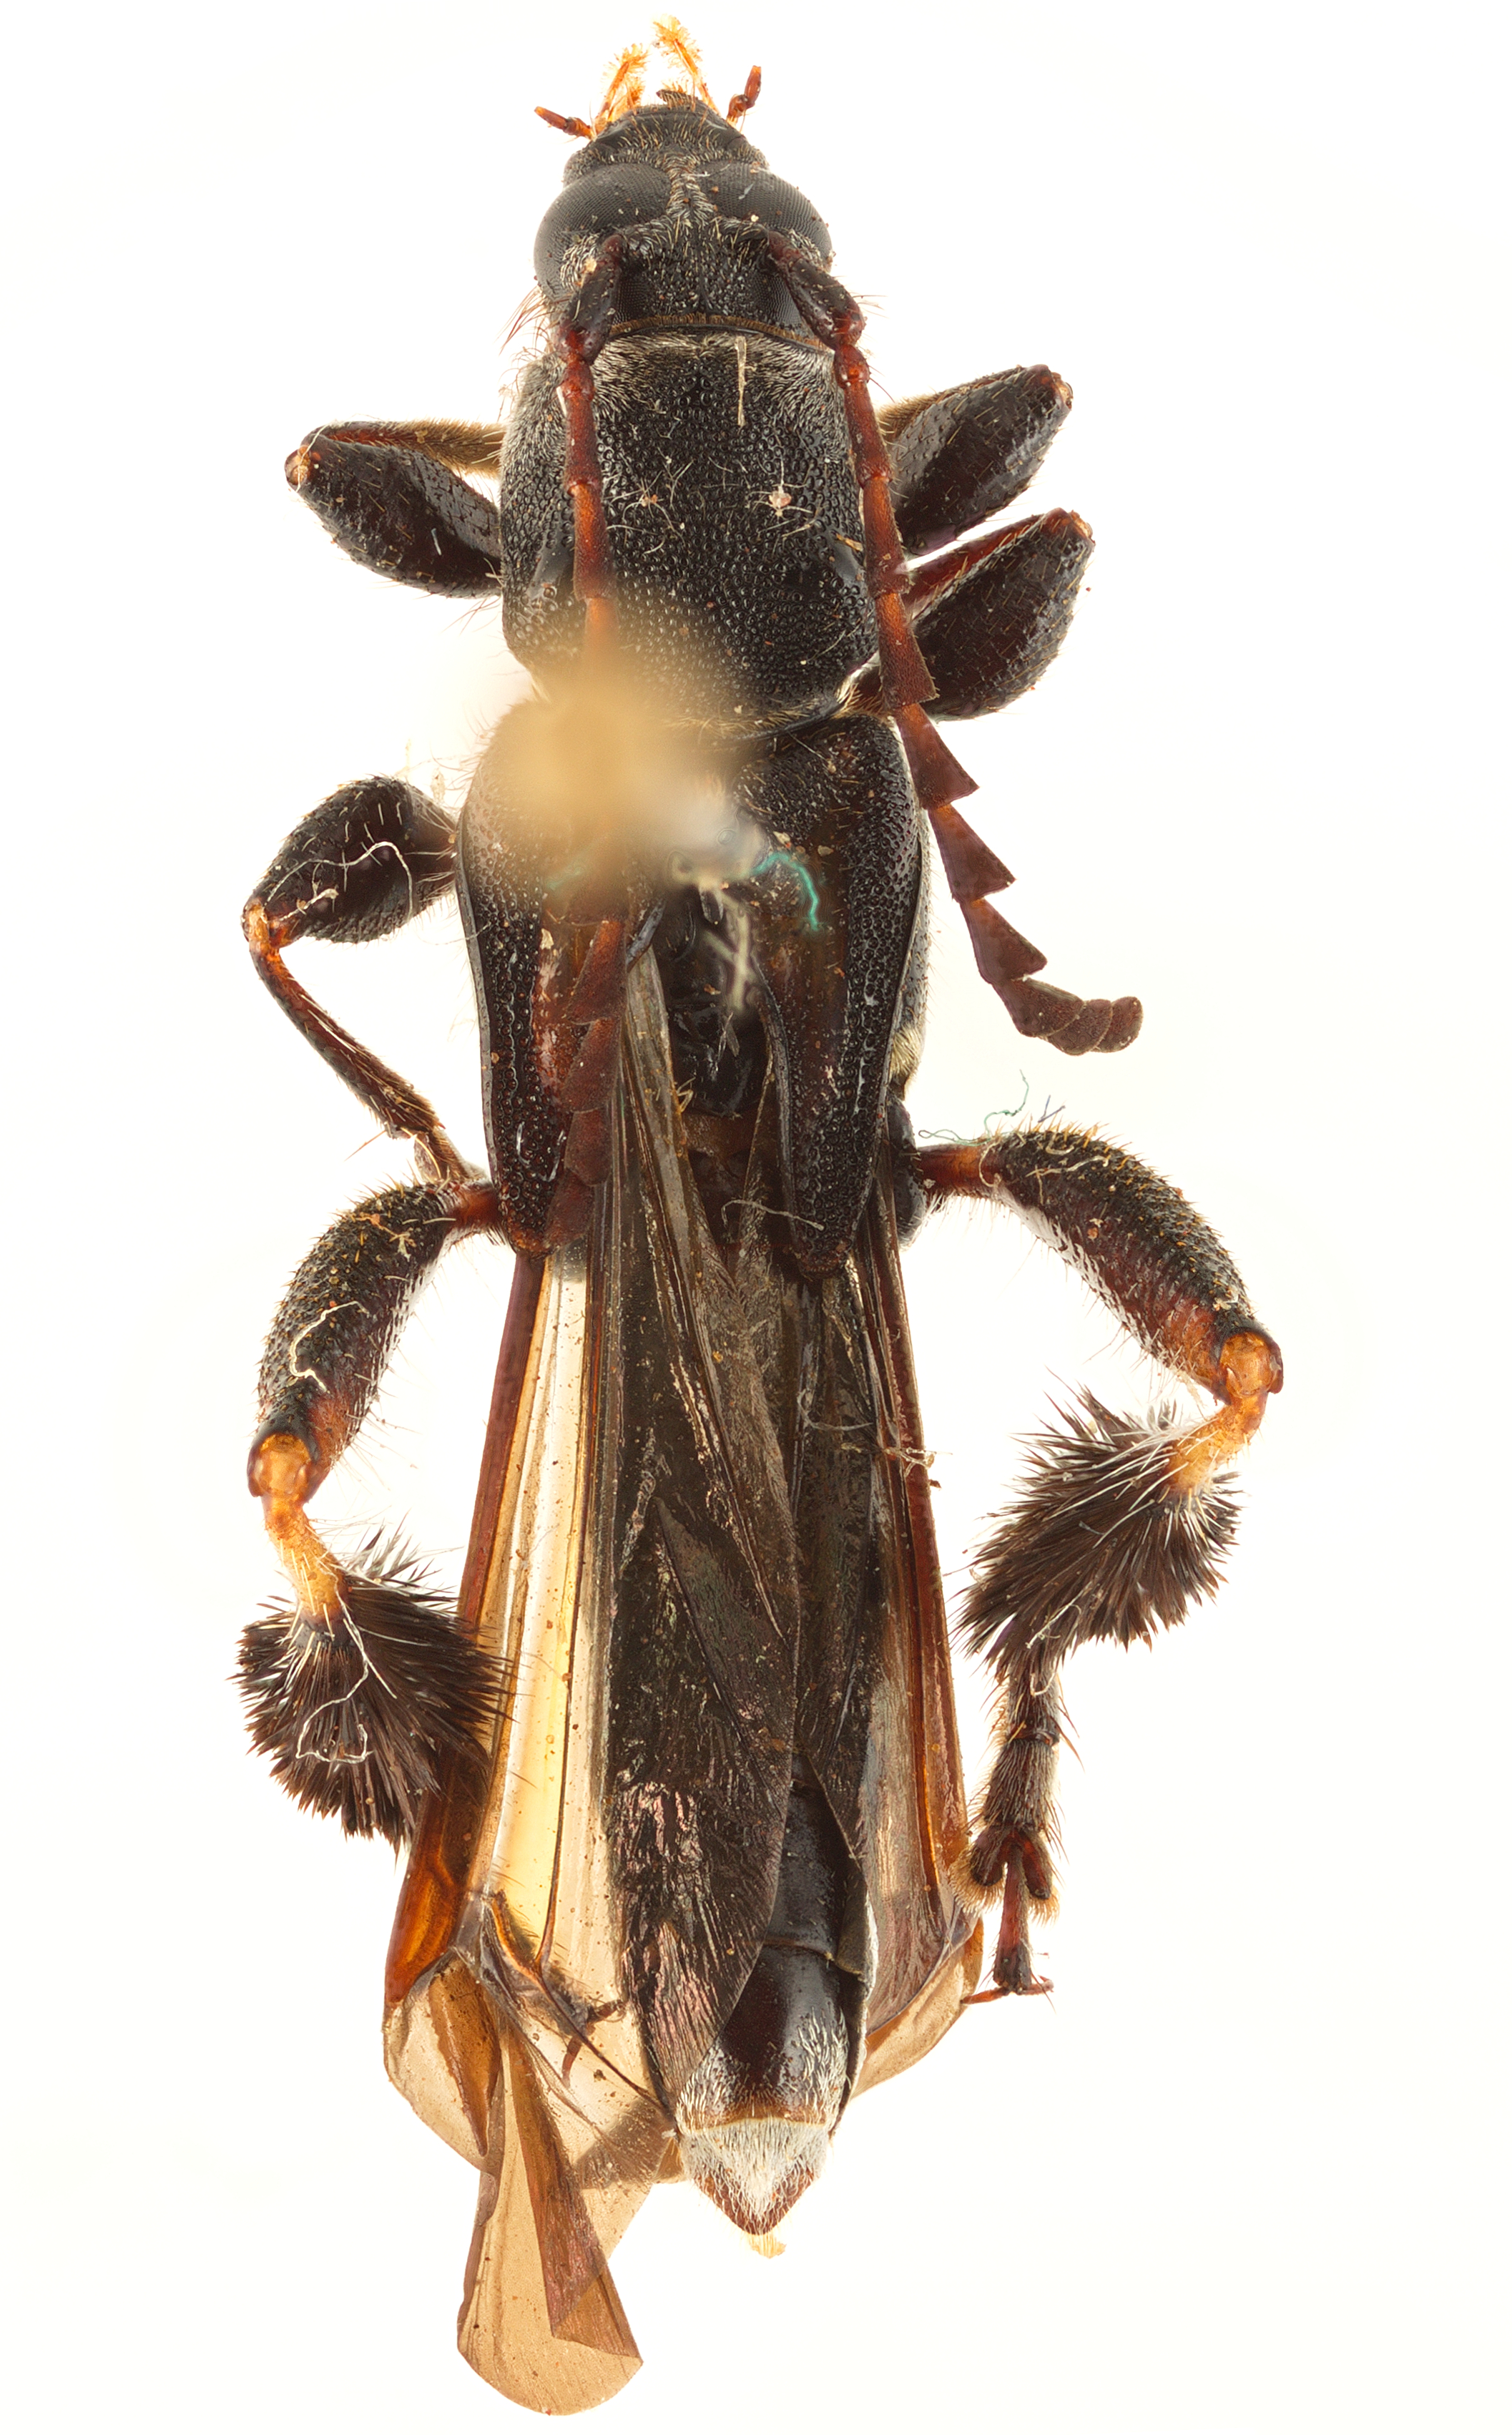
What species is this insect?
Epimelitta barbicrus
